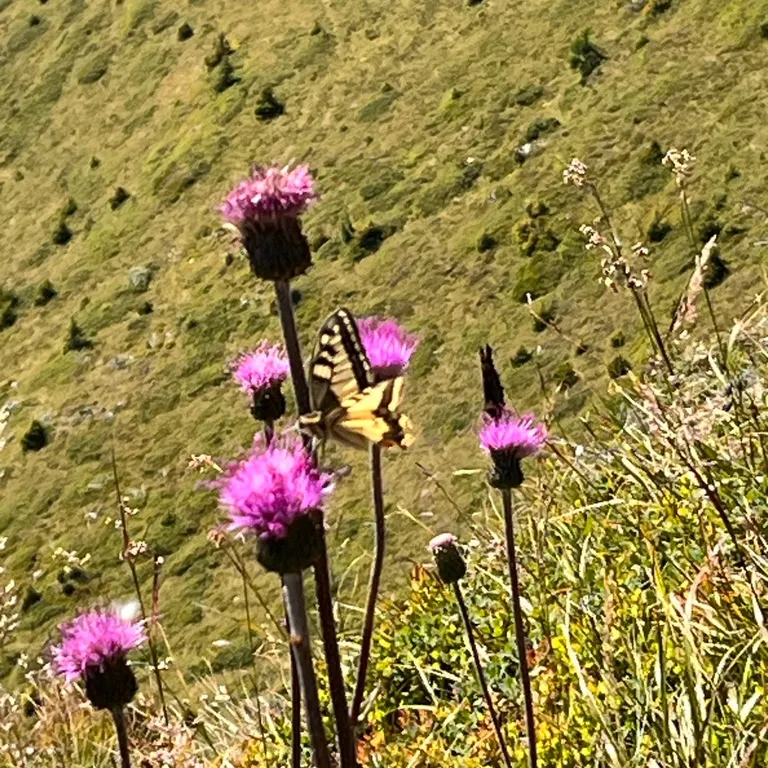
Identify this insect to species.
Papilio machaon
